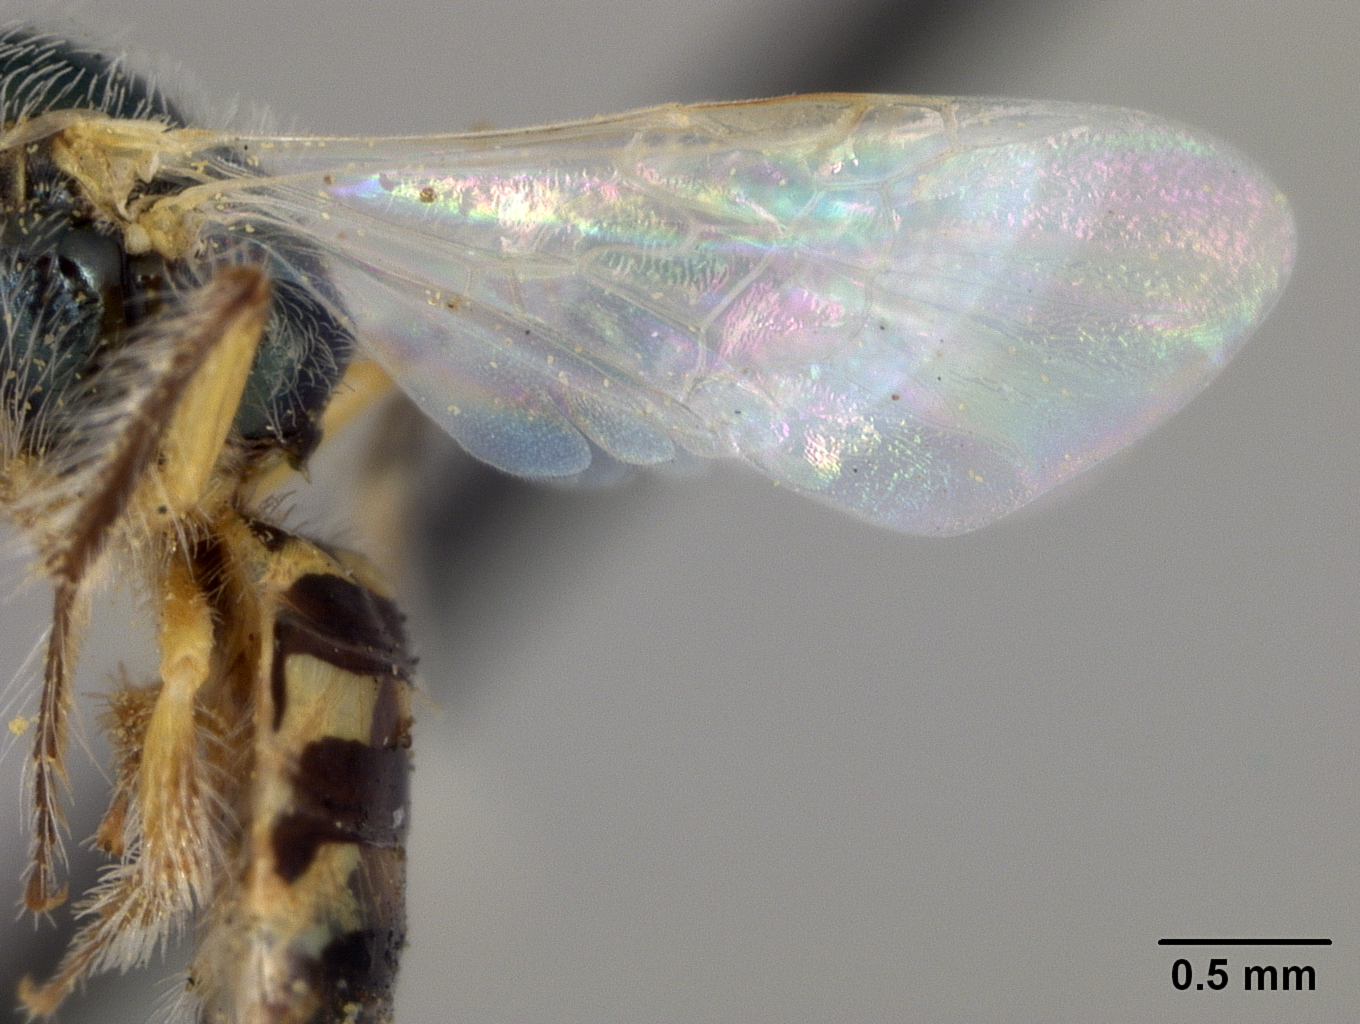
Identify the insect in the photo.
Perdita salicis
